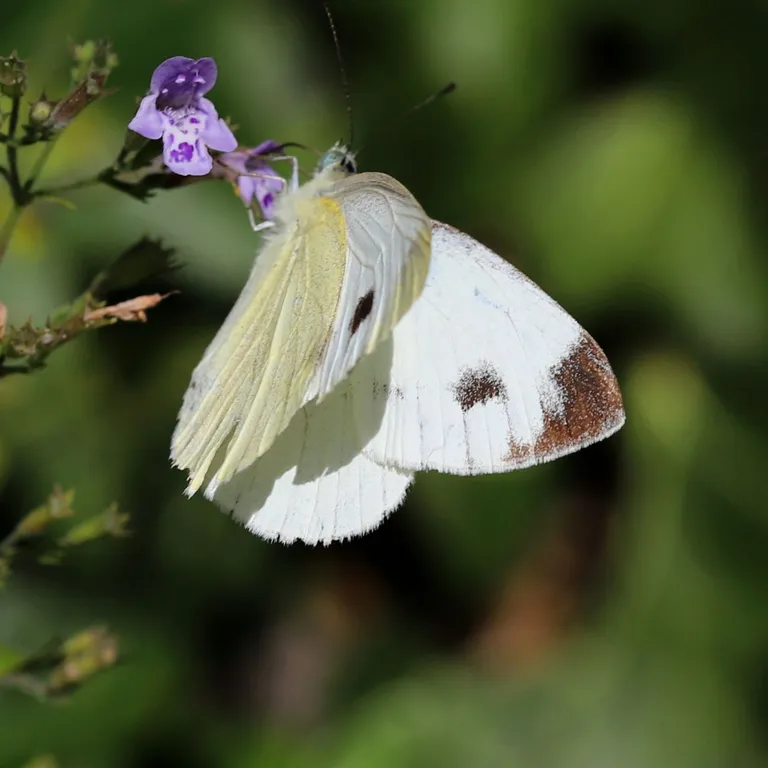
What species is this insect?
Pieris mannii
